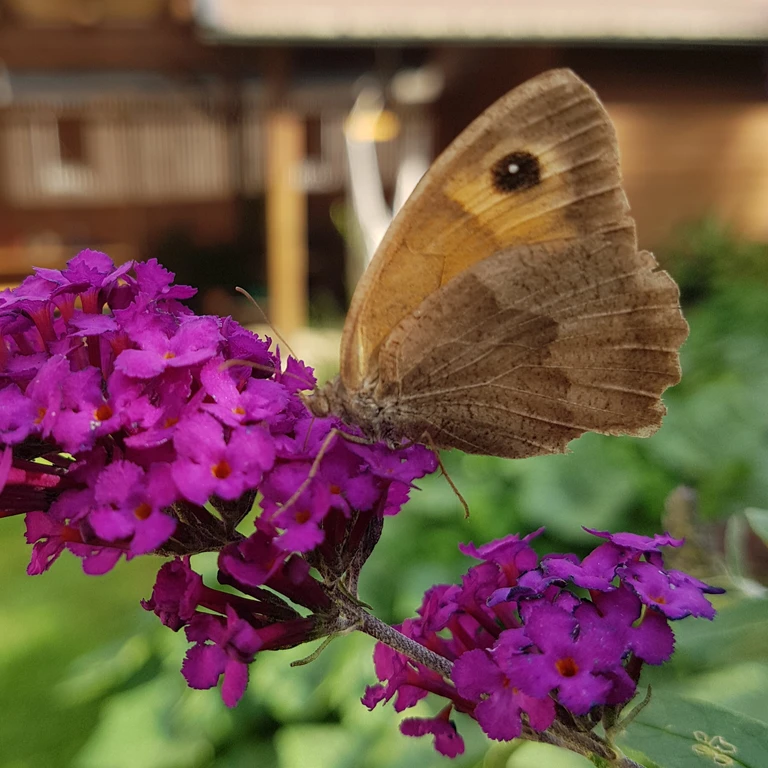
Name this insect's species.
Maniola jurtina
